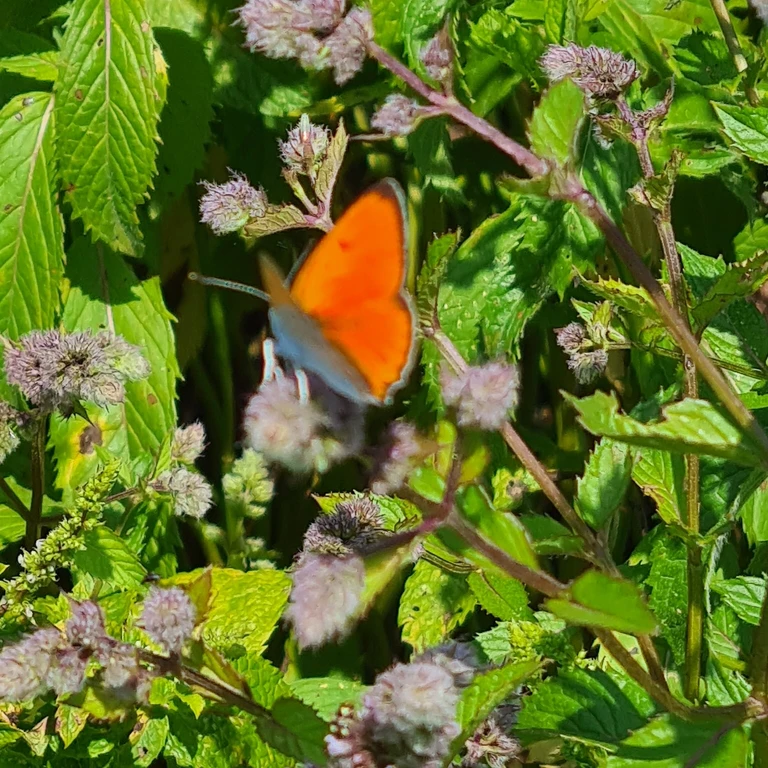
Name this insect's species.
Lycaena dispar
